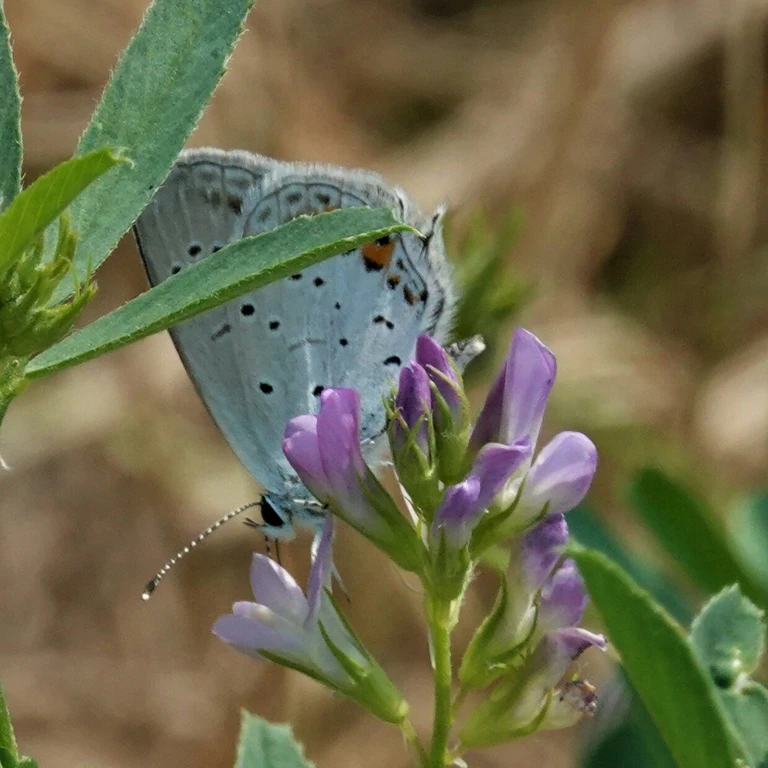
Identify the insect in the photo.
Cupido argiades (also Elkalyce argiades)
